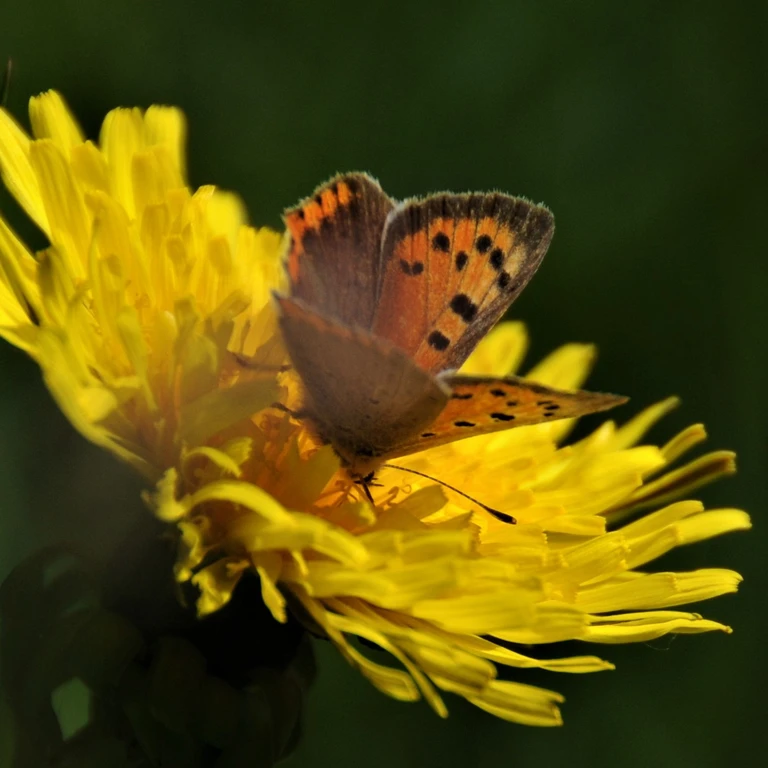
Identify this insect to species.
Lycaena phlaeas
